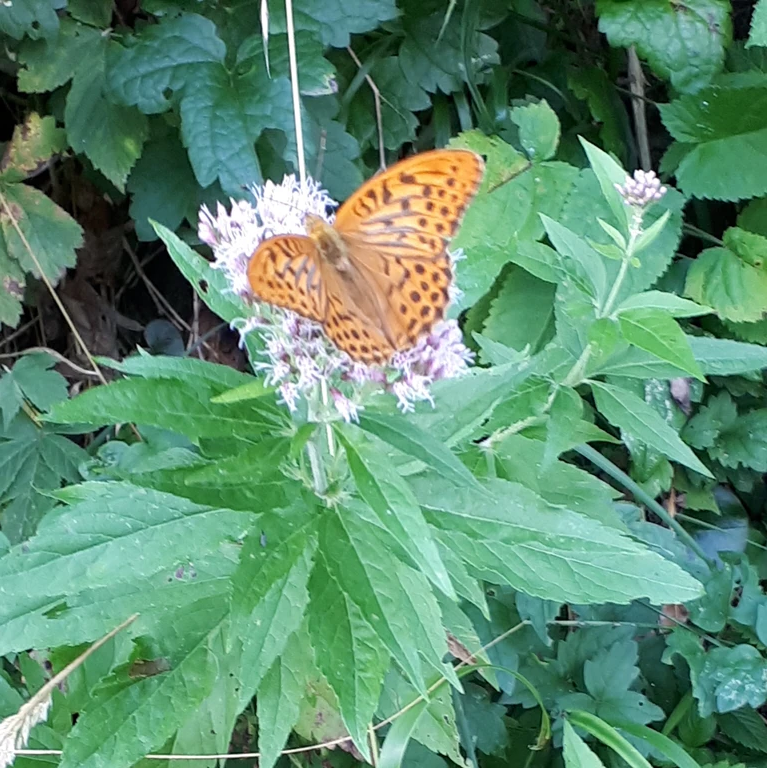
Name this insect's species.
Argynnis paphia
